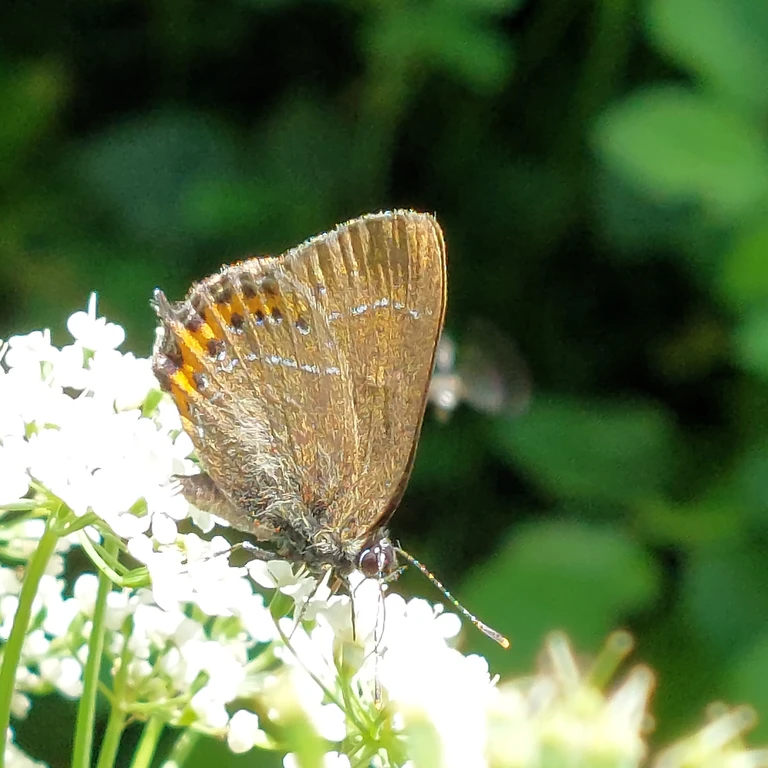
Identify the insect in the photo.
Satyrium pruni (also Fixsenia pruni)
